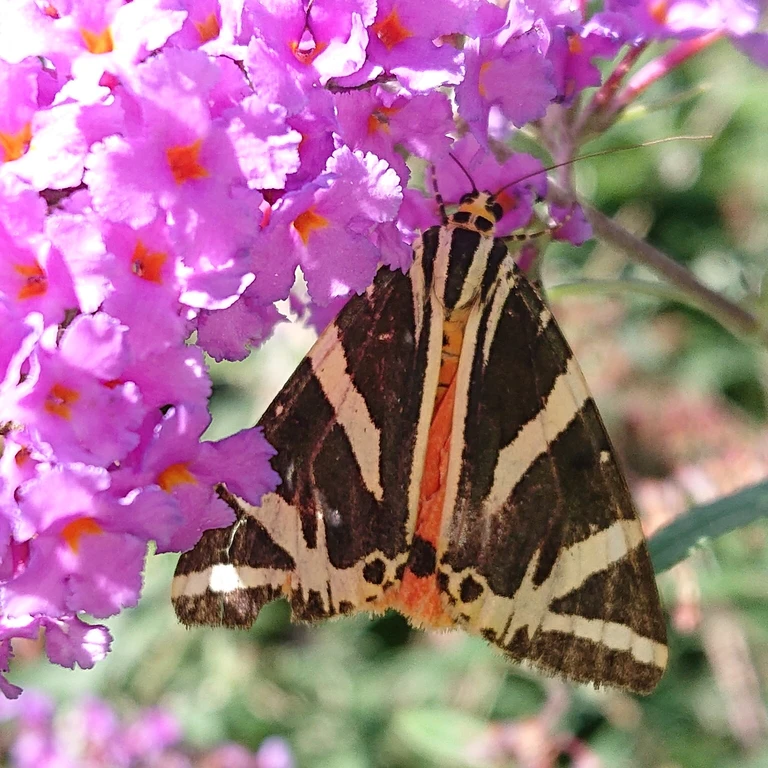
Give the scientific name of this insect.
Euplagia quadripunctaria
